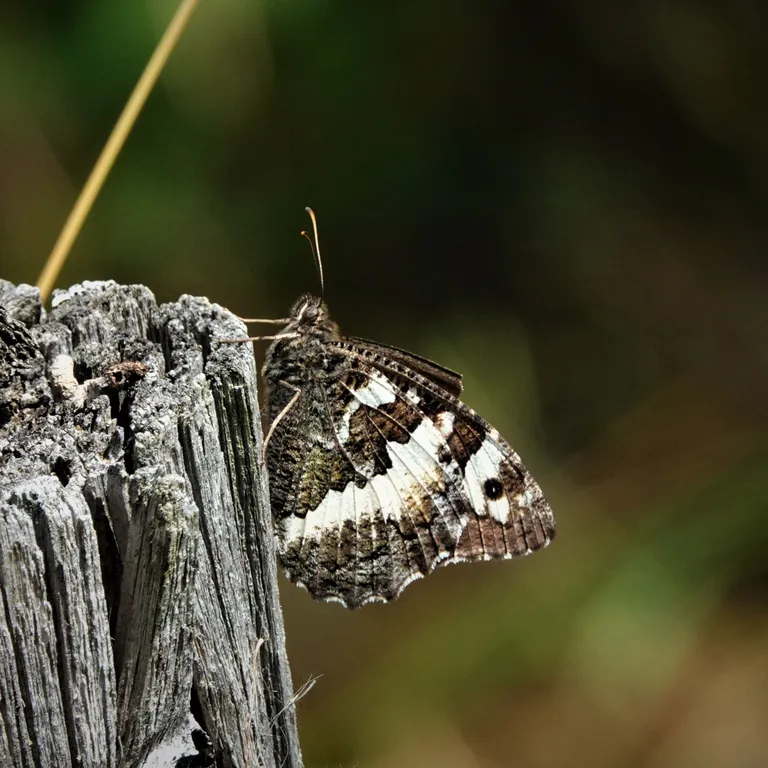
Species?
Brintesia circe
